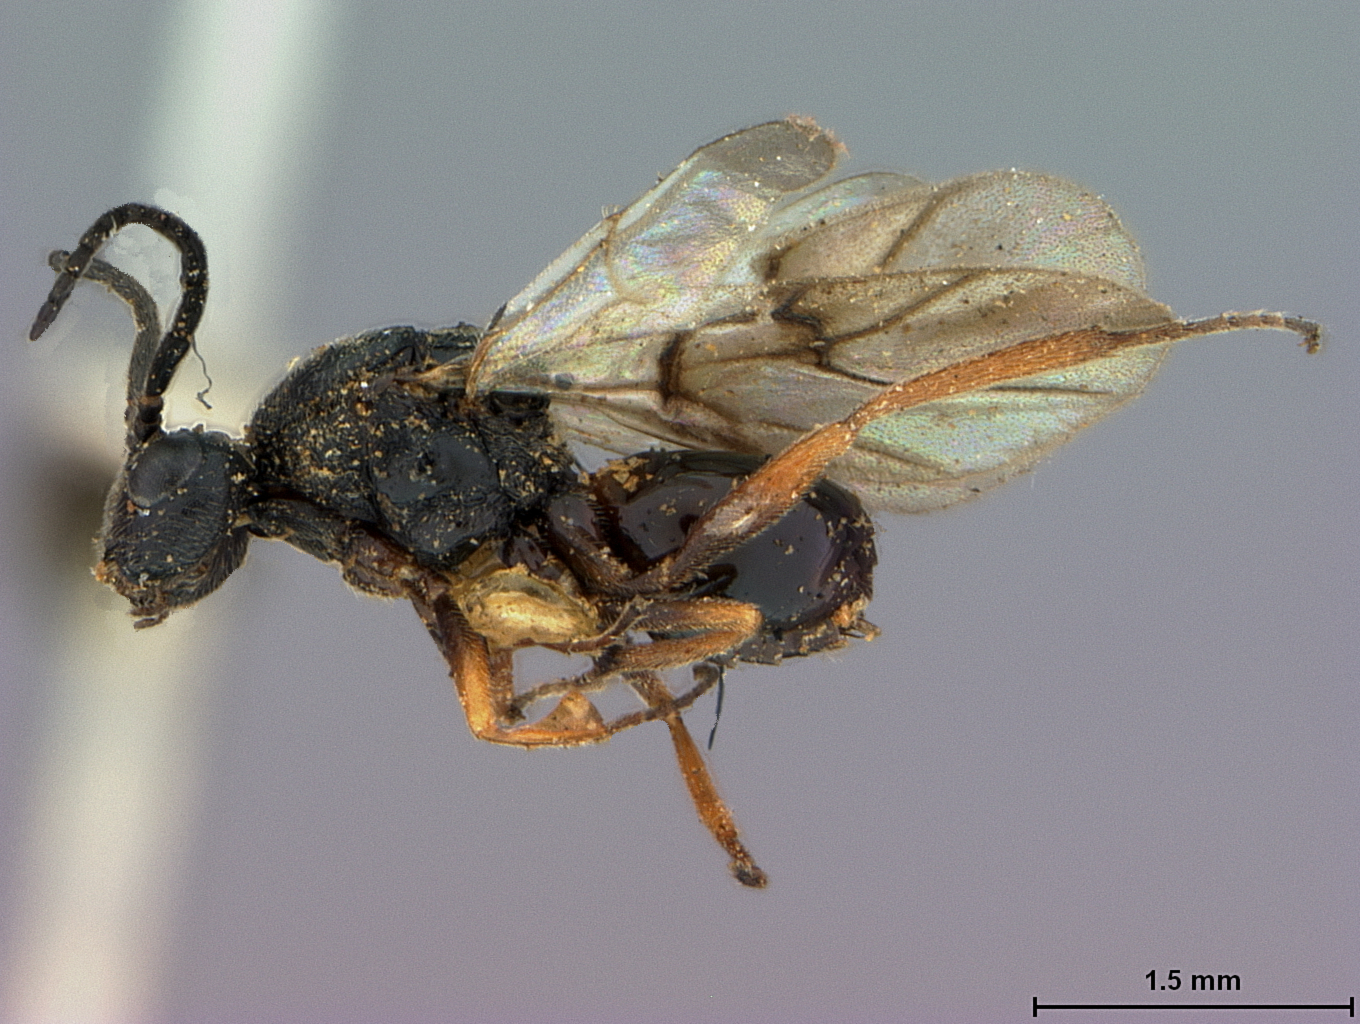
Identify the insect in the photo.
Rhodites bassetti
